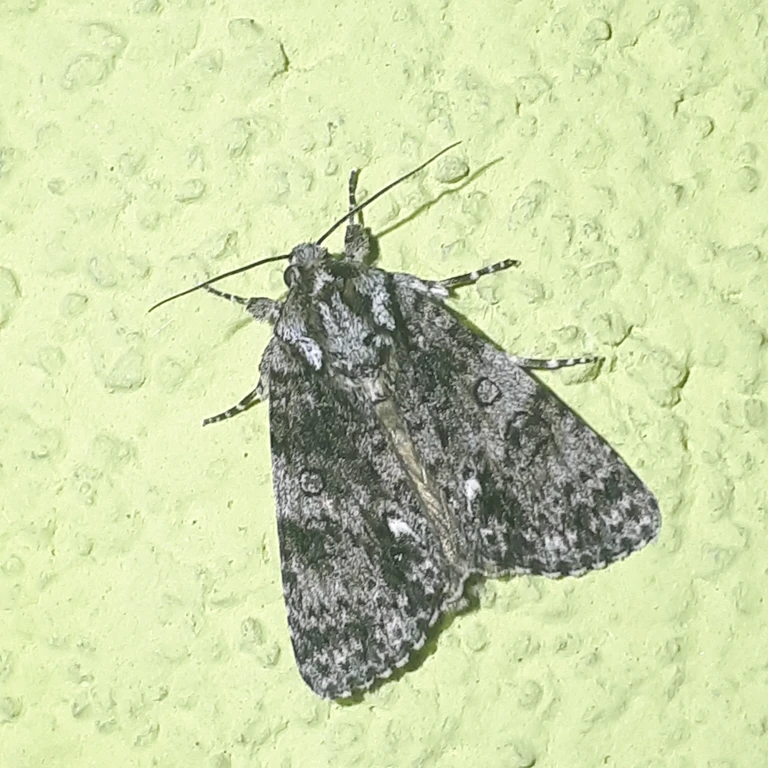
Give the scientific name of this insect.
Acronicta rumicis
